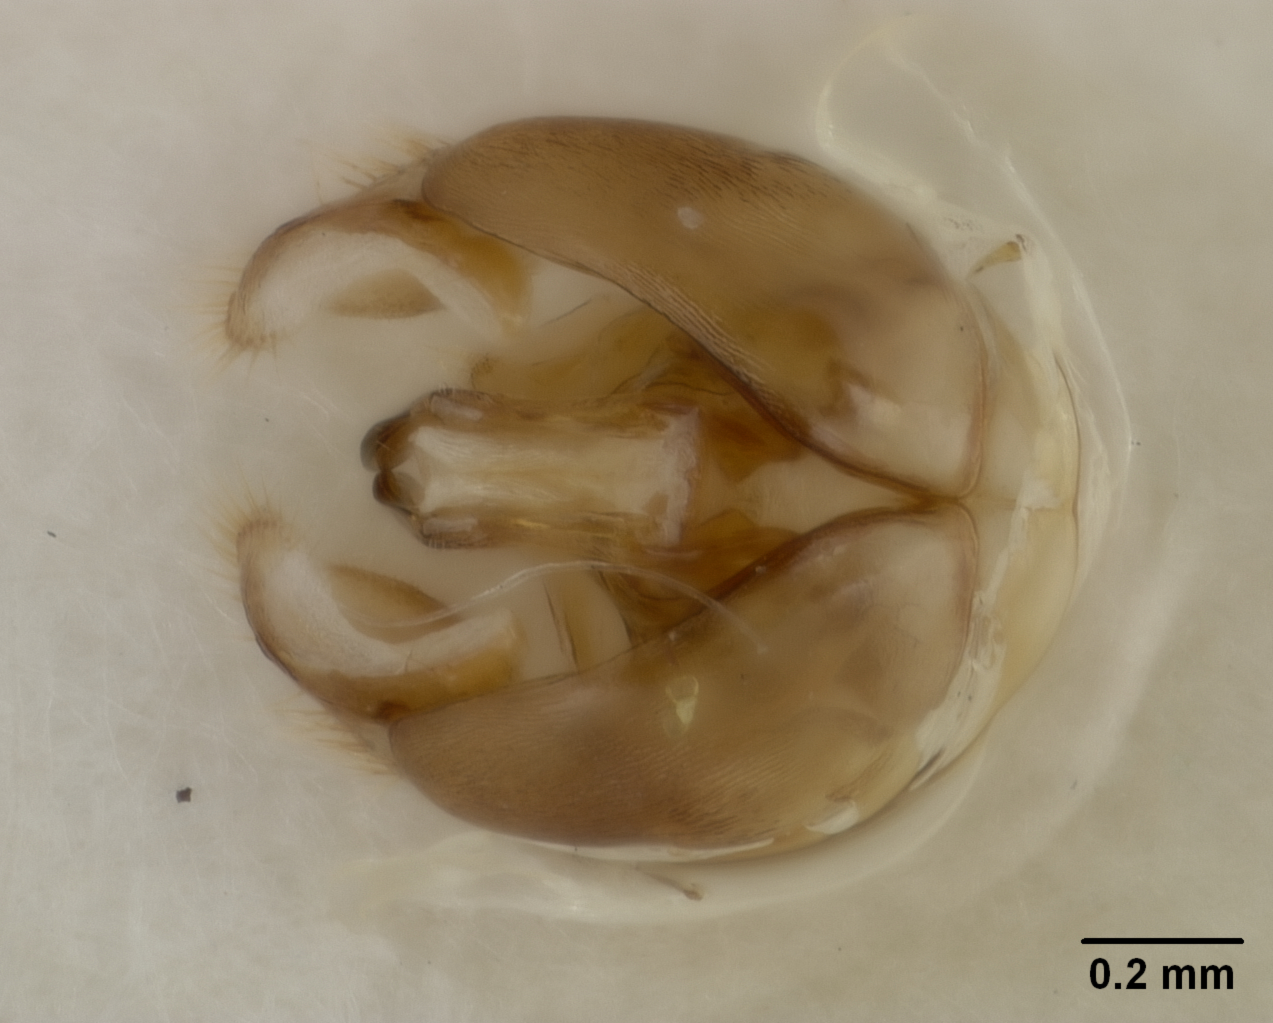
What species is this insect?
Sphecodes laukeusis
